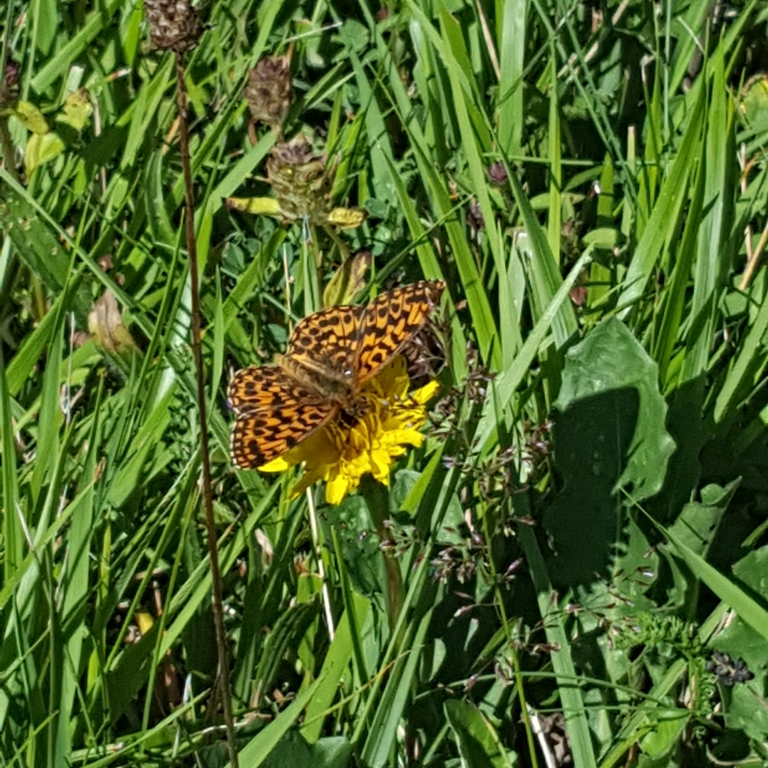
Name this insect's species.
Boloria dia
